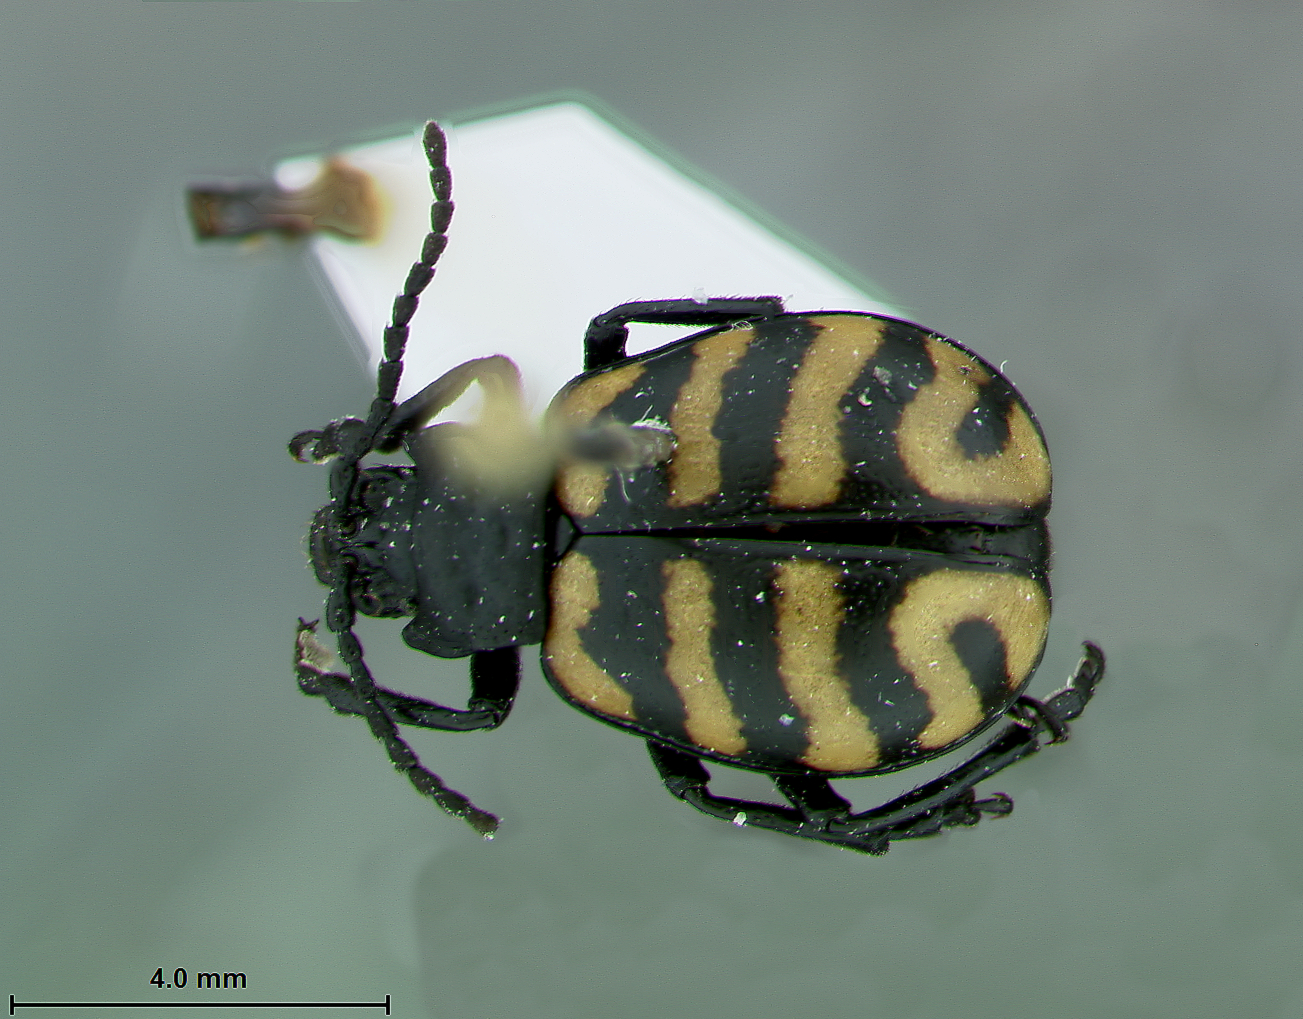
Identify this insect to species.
Yunnaniata konstantinovi
